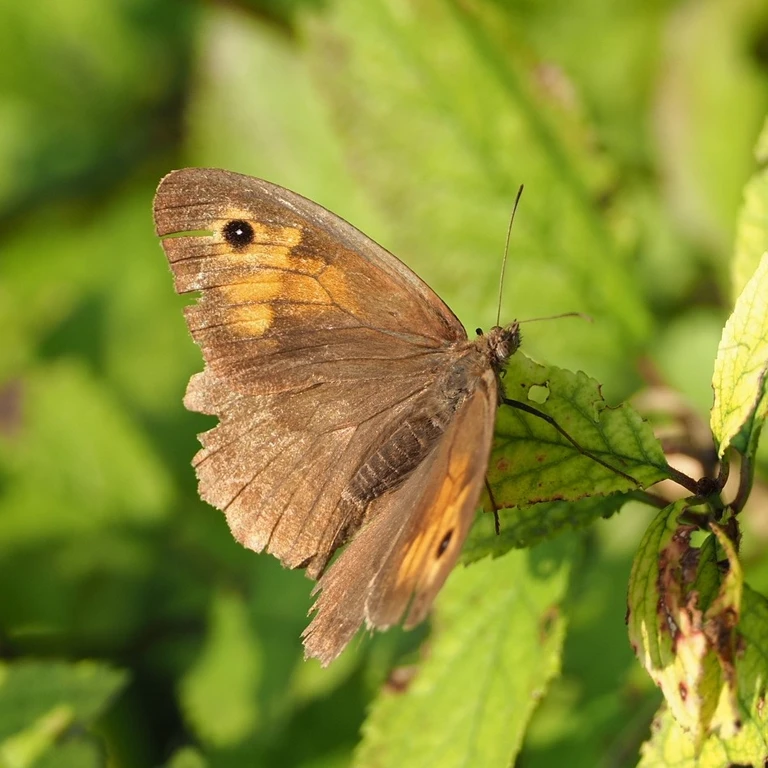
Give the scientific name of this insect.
Maniola jurtina
